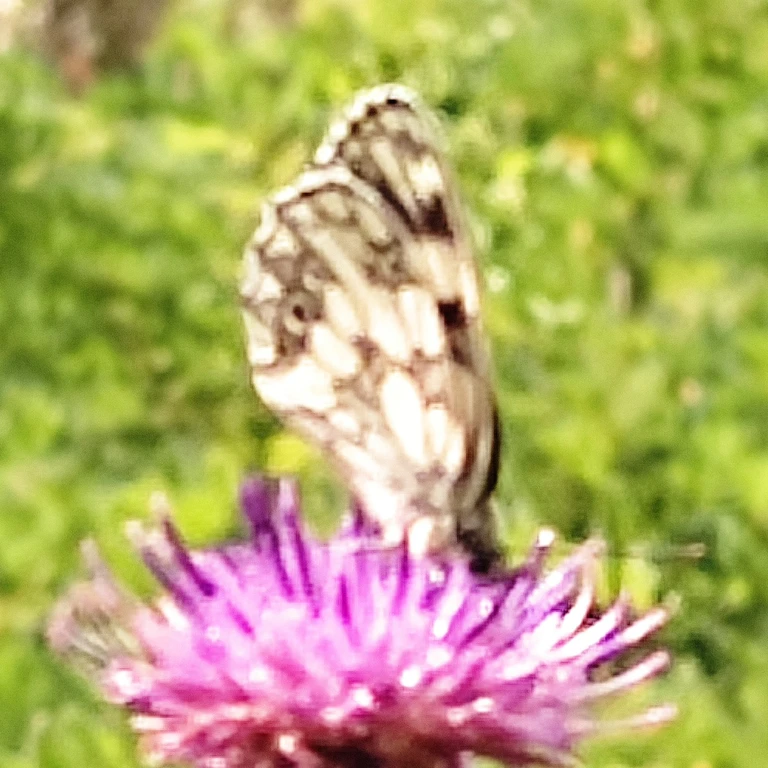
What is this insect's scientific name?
Melanargia galathea
